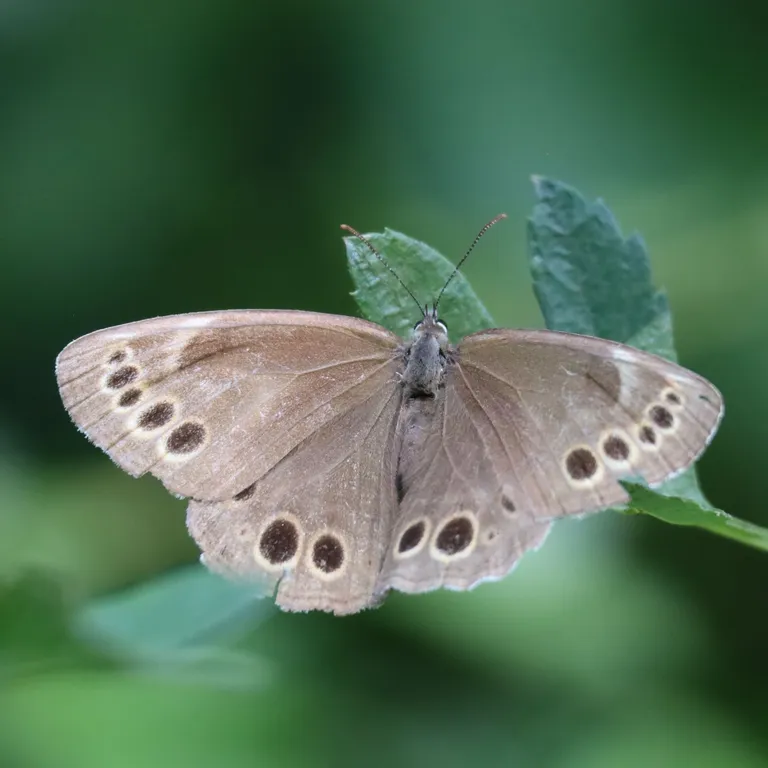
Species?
Lopinga achine (also Pararge achine)
